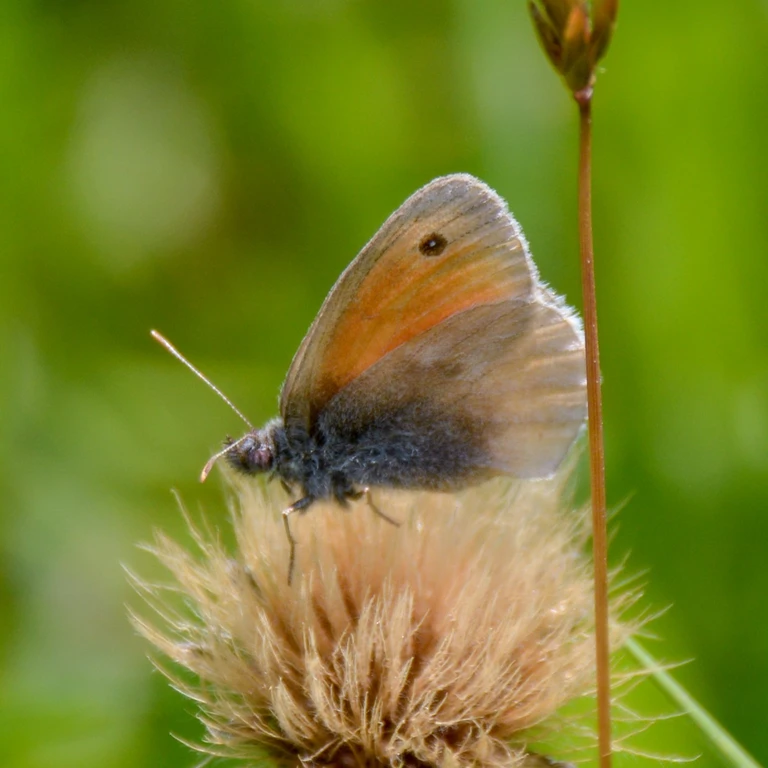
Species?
Coenonympha pamphilus
